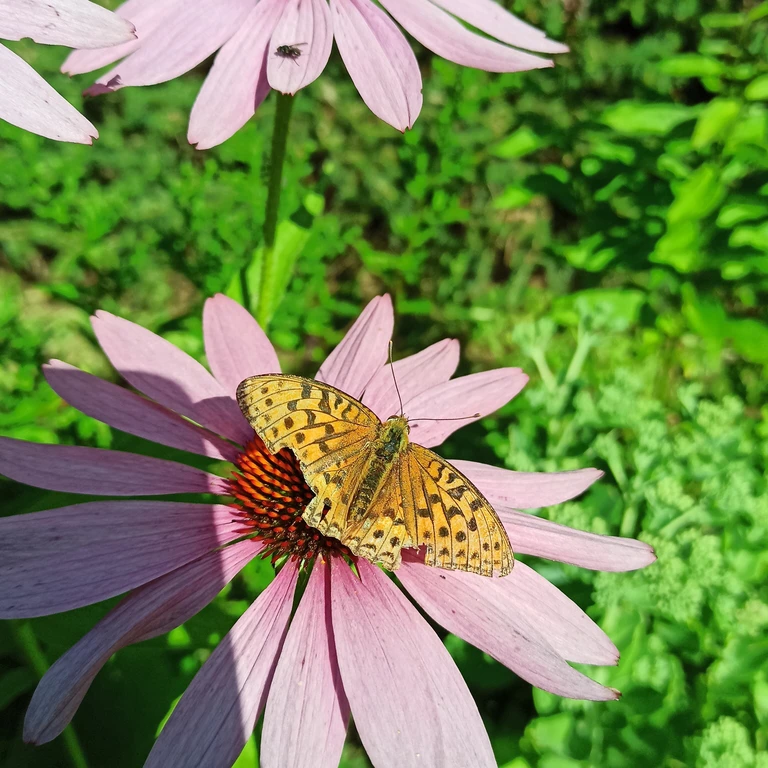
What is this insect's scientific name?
Fabriciana adippe
